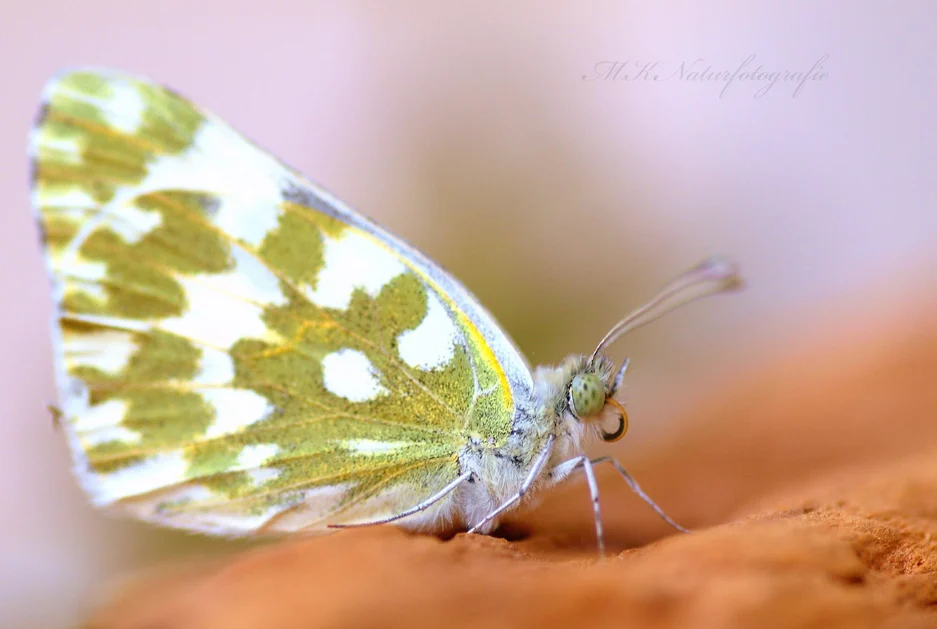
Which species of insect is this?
Pontia edusa
